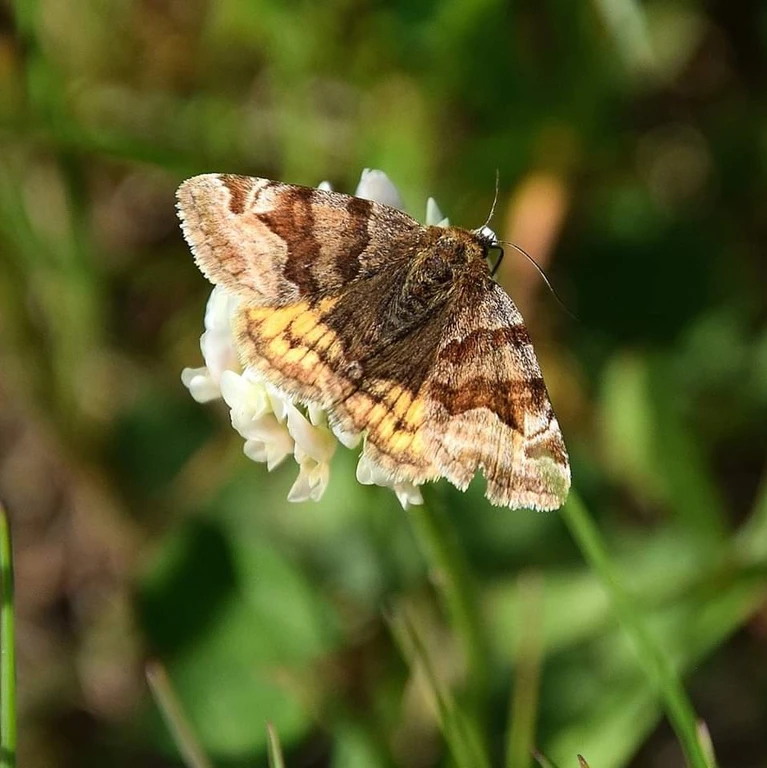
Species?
Euclidia glyphica
